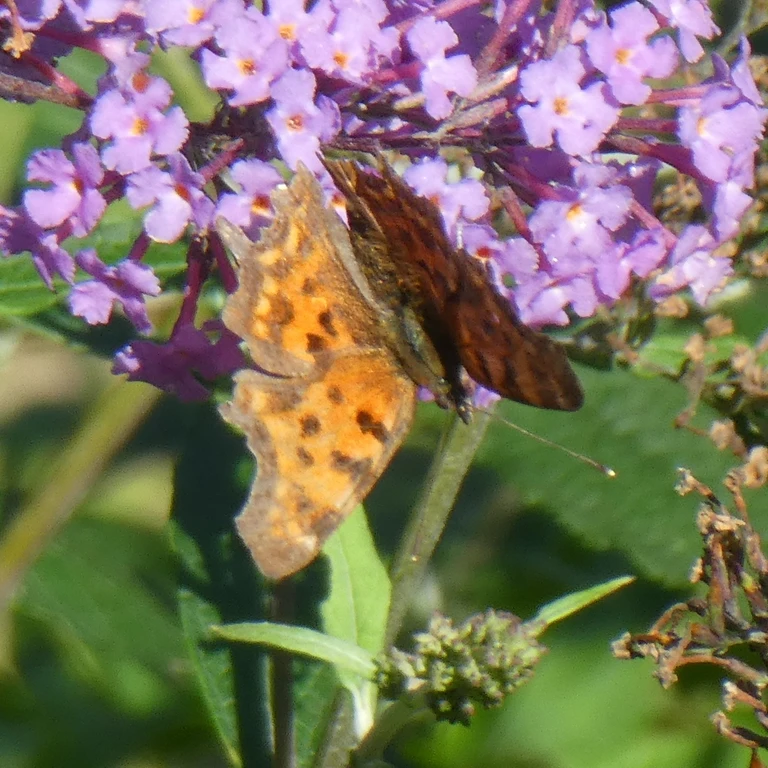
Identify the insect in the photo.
Polygonia c-album
